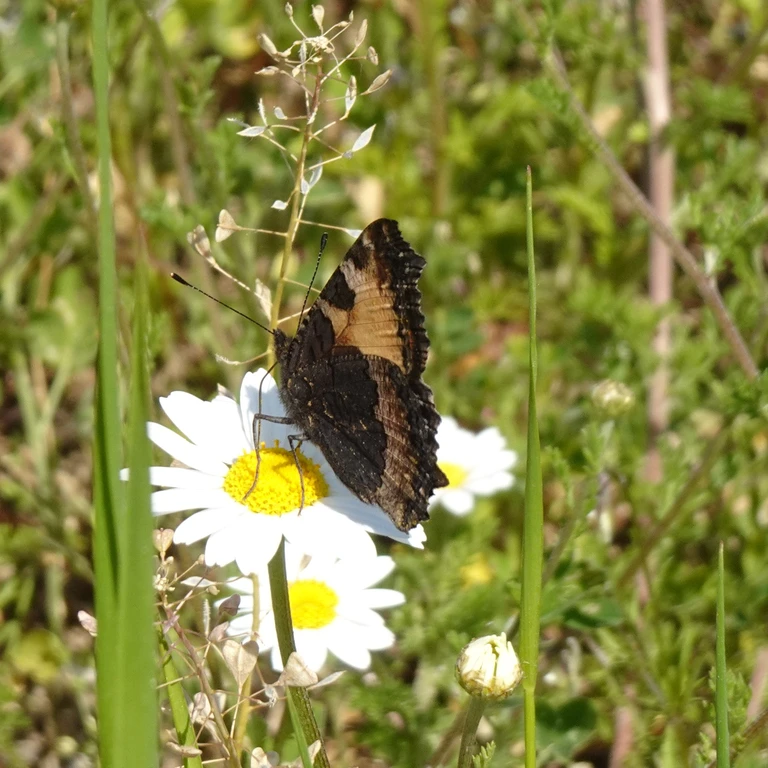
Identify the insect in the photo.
Aglais urticae
